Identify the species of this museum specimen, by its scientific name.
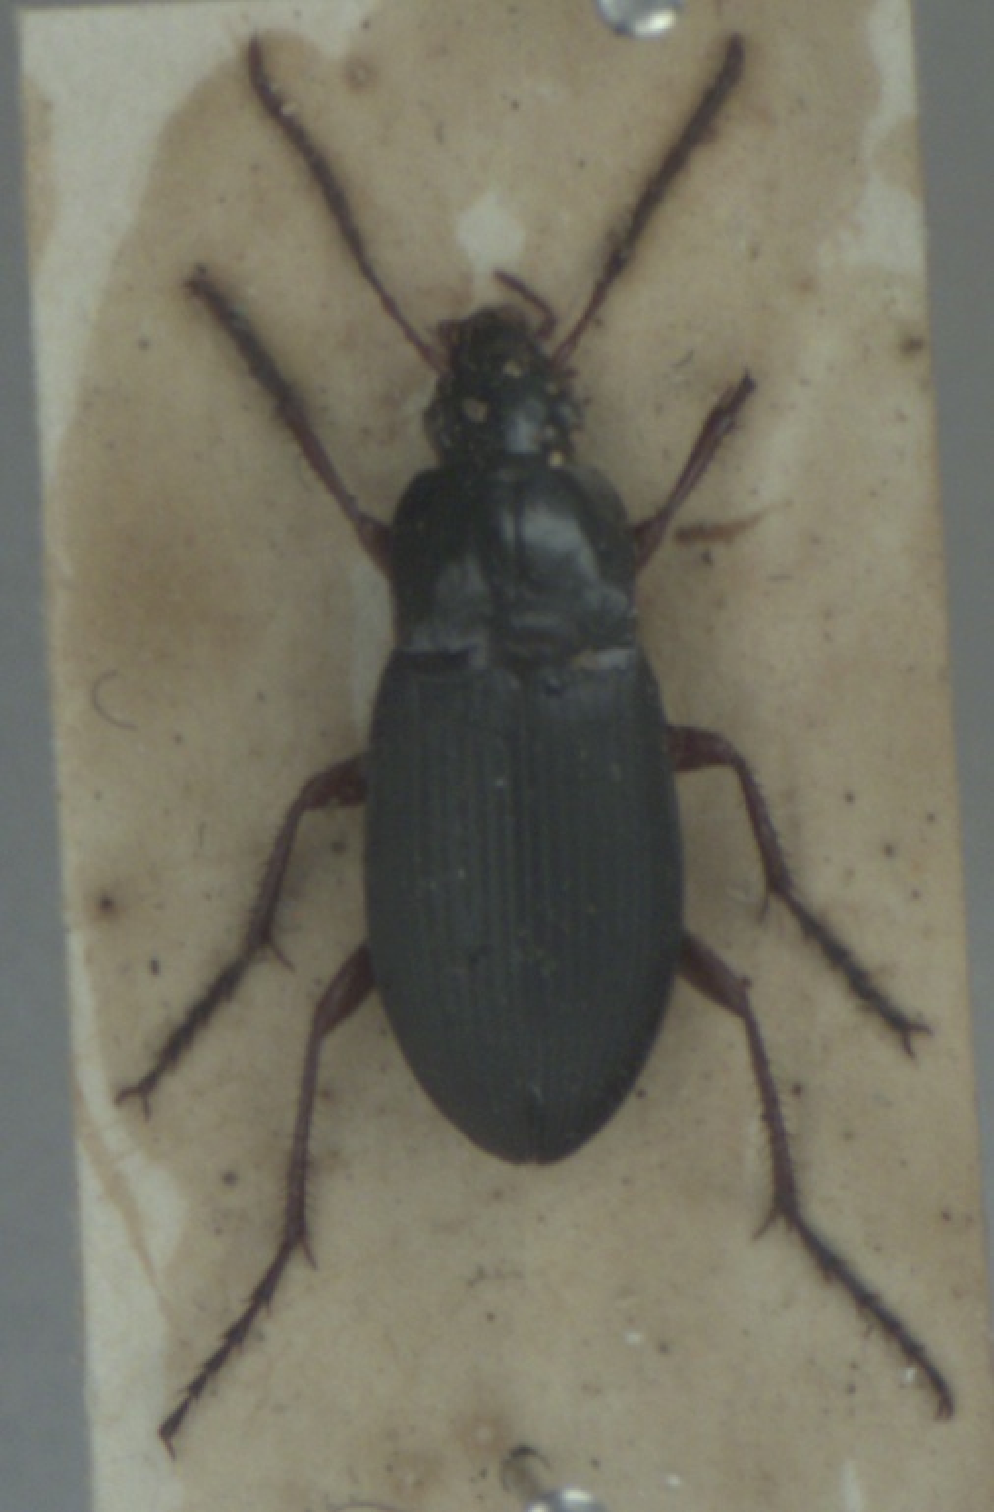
Calathus fuscipes
